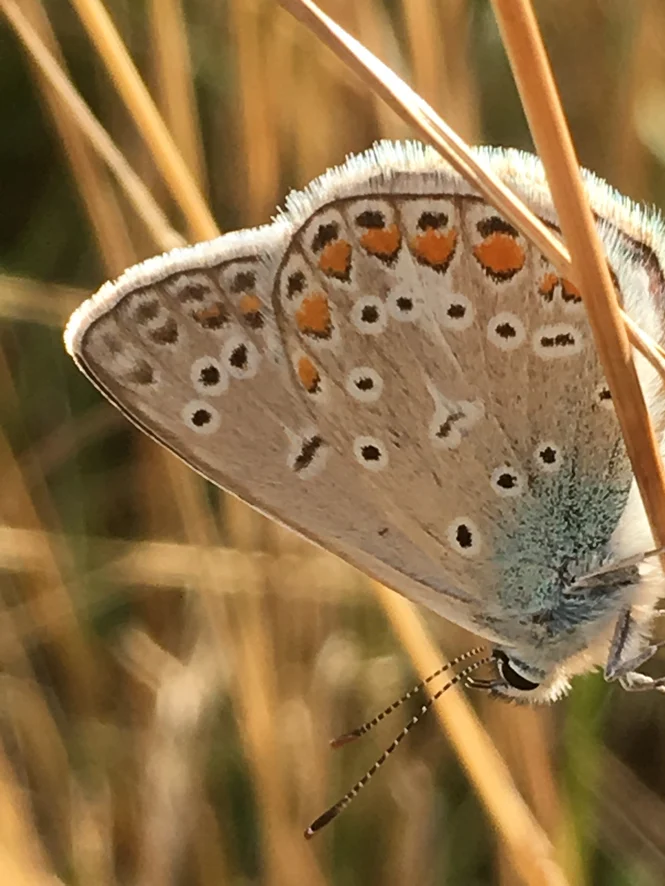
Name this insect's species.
Polyommatus icarus
